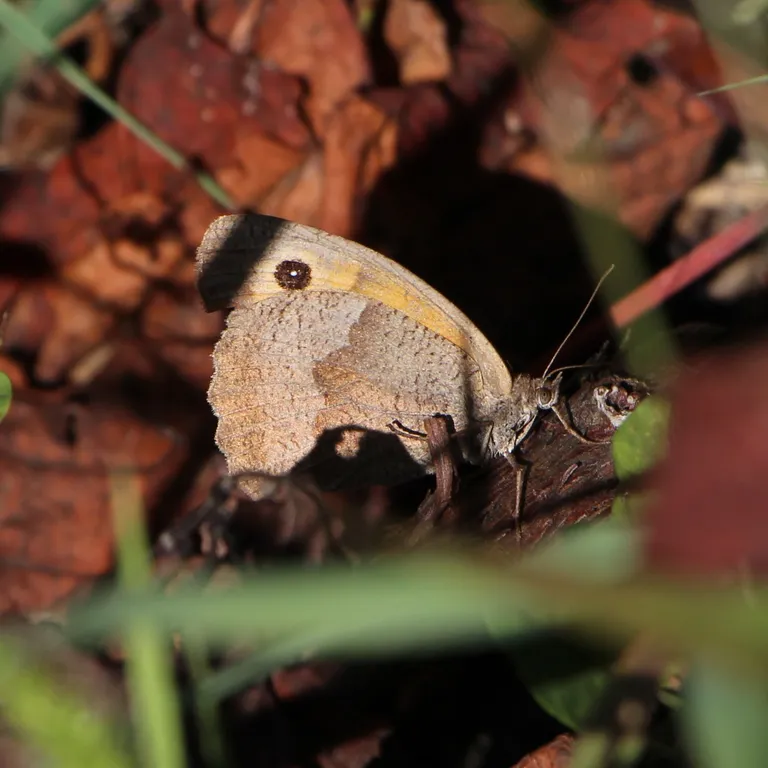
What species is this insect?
Maniola jurtina
